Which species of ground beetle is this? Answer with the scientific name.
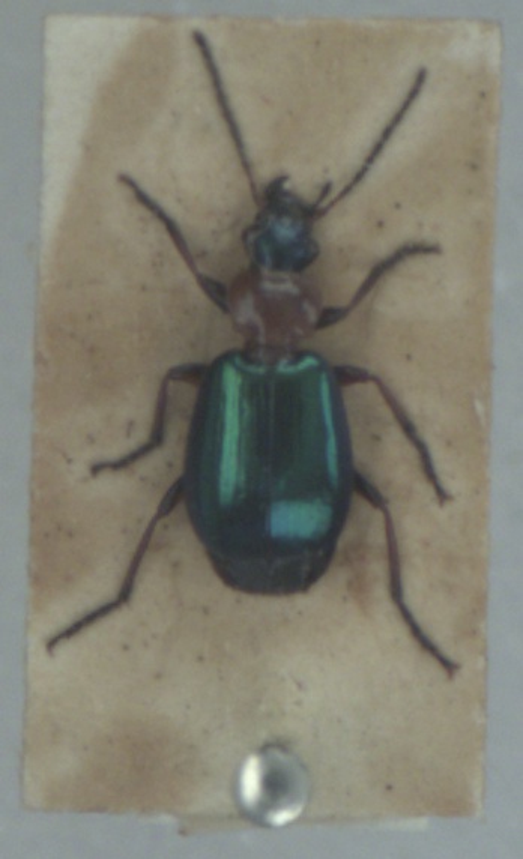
Lebia chlorocephala
